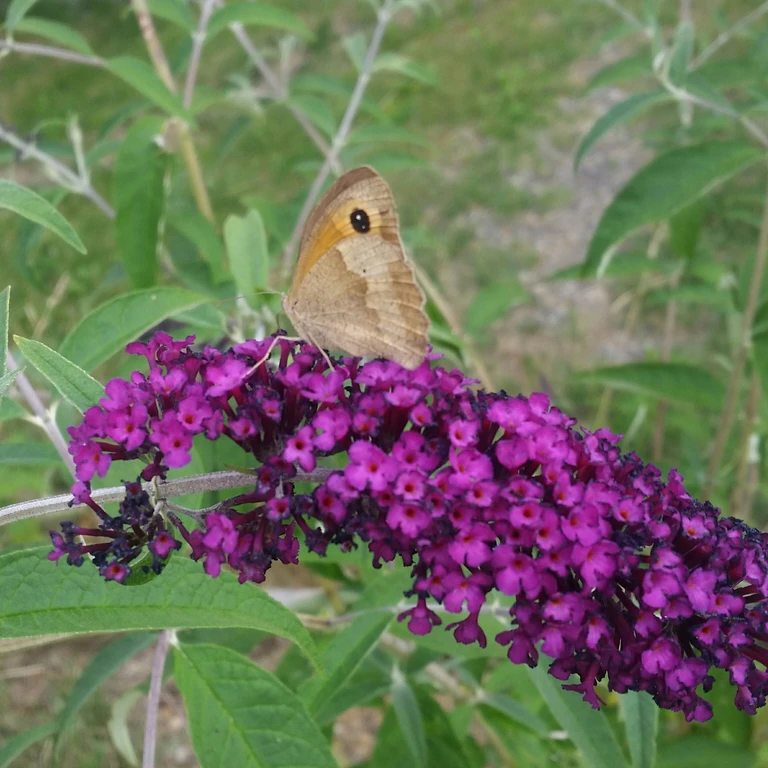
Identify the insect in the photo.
Maniola jurtina
